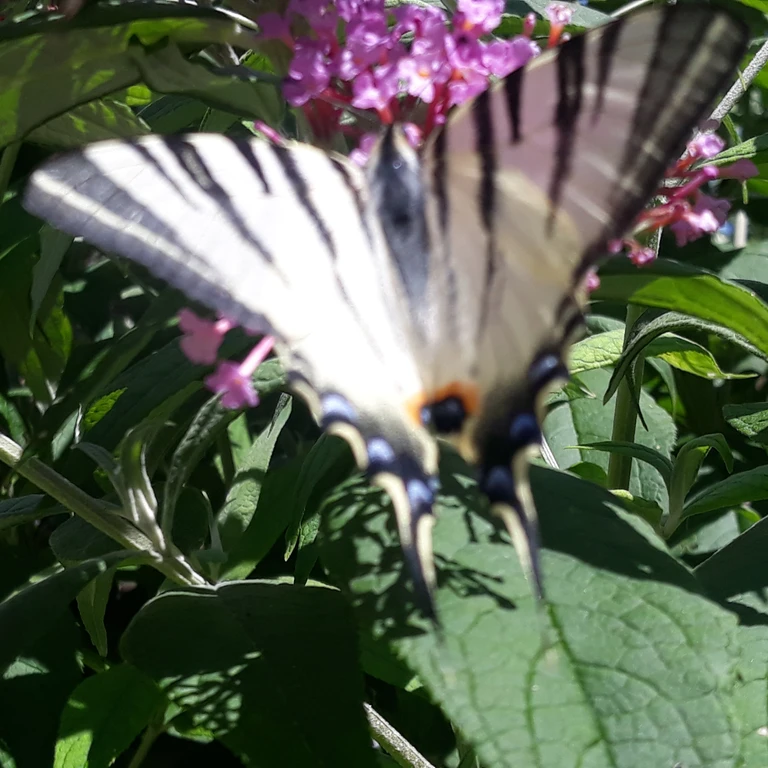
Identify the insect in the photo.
Iphiclides podalirius
